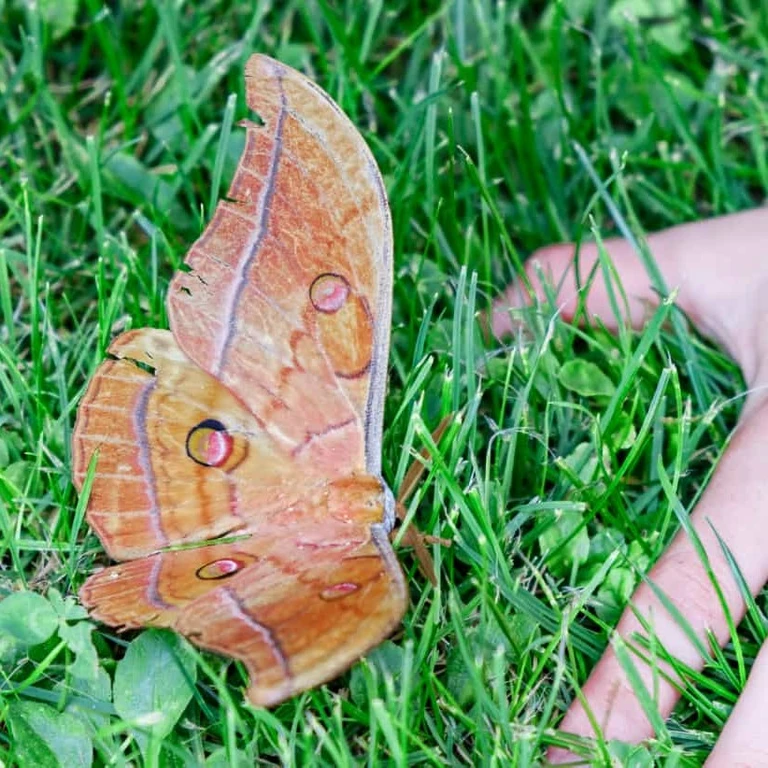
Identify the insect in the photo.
Antheraea yamamai
